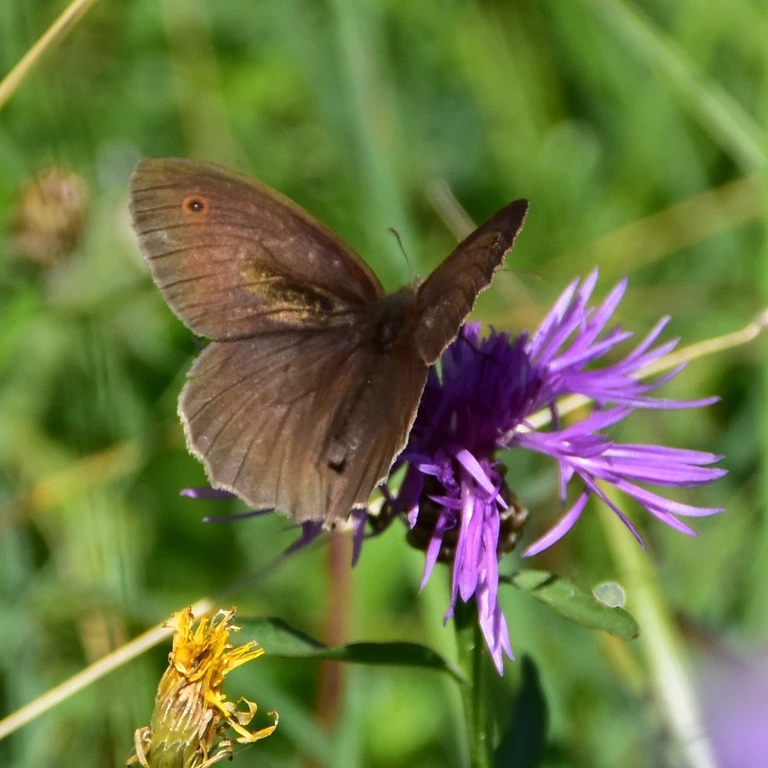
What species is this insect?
Maniola jurtina
